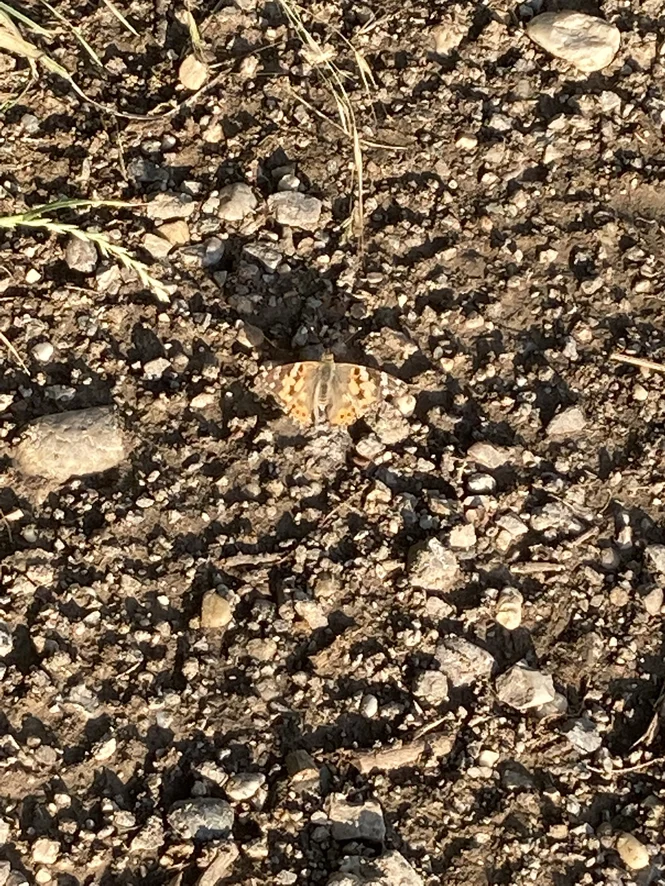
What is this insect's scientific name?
Vanessa cardui
